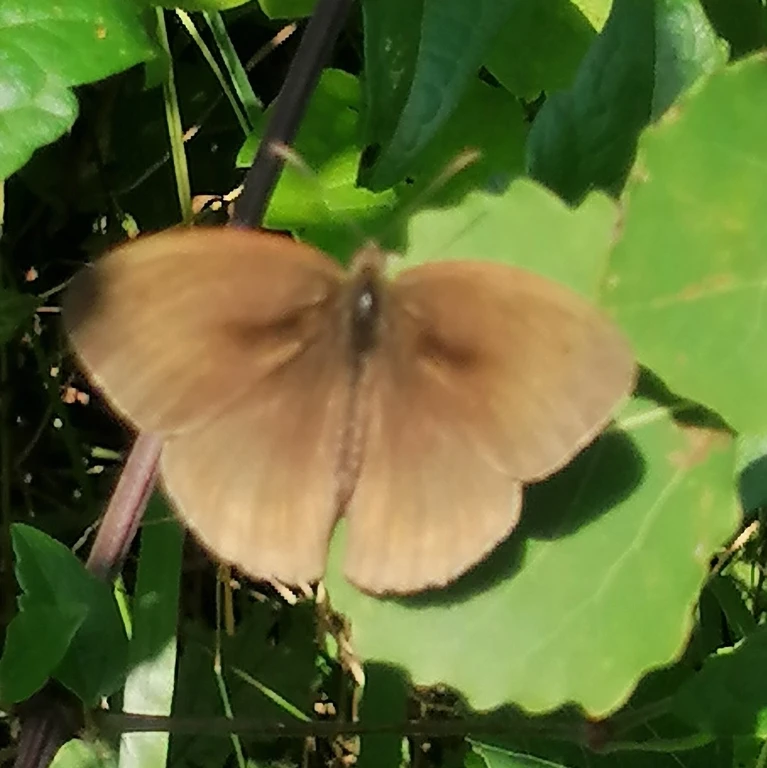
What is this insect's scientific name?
Maniola jurtina
